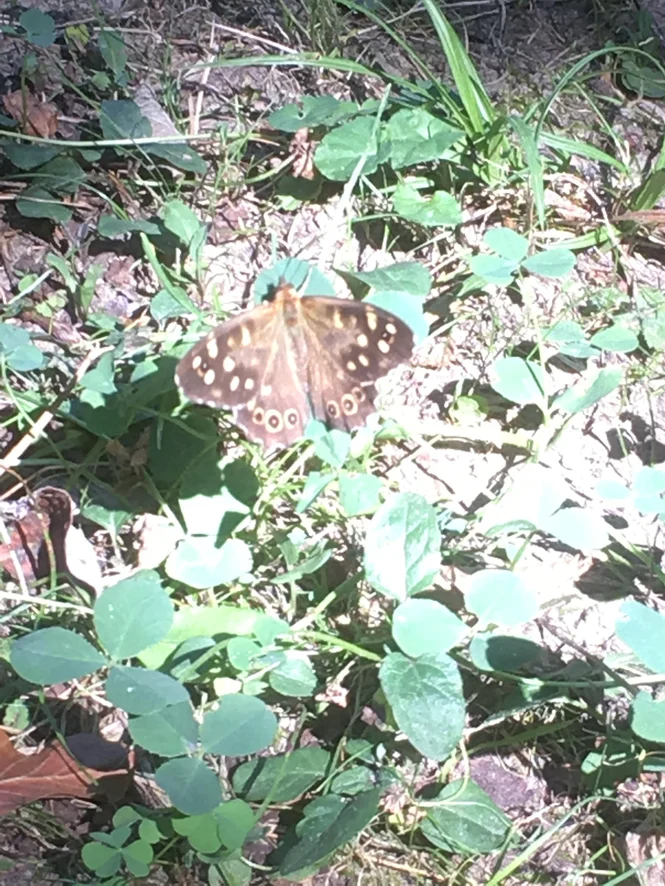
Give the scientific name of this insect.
Pararge aegeria
